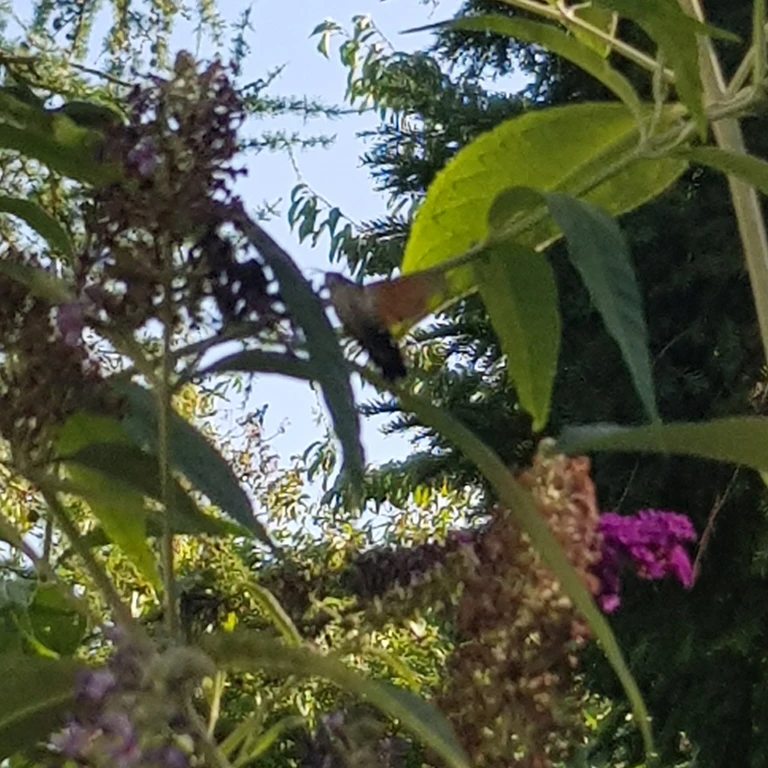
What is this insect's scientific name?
Macroglossum stellatarum
